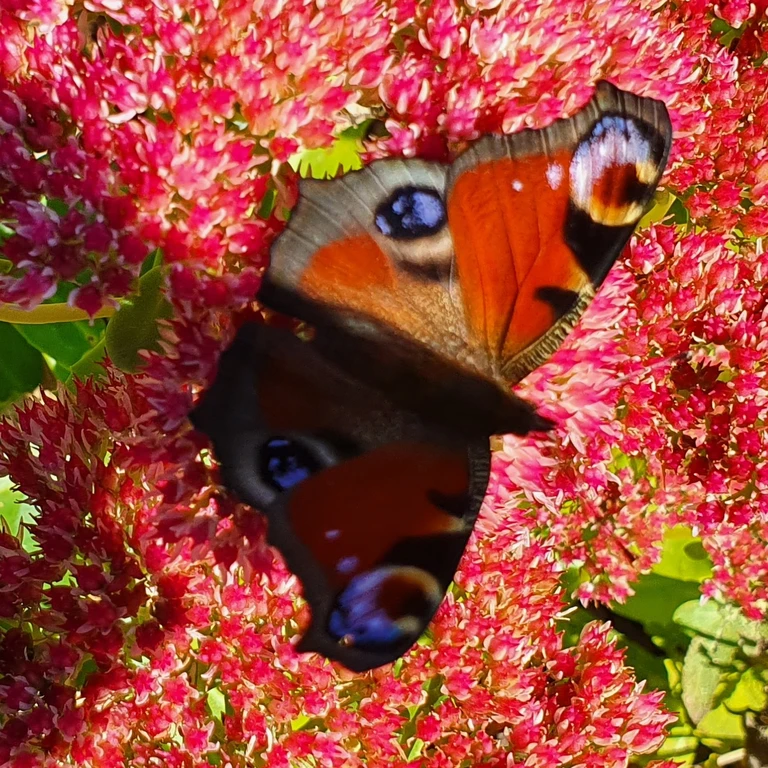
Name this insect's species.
Aglais io
